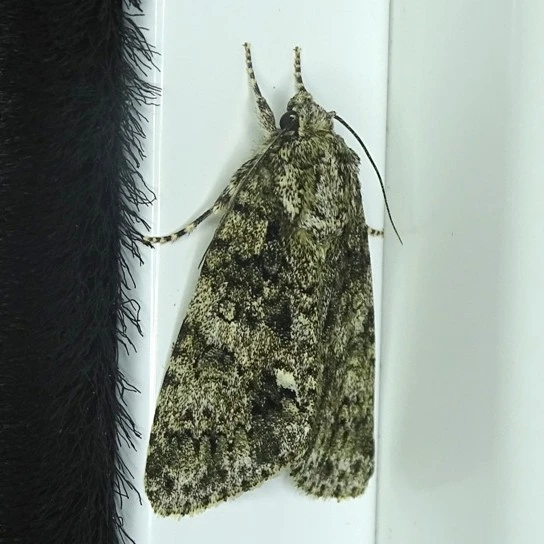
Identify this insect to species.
Acronicta rumicis
